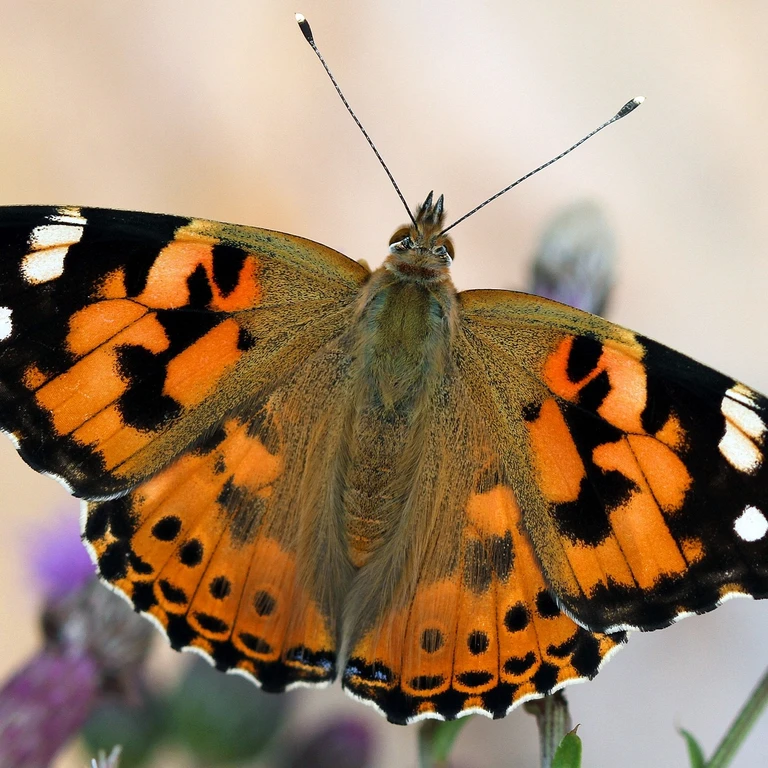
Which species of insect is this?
Vanessa cardui
